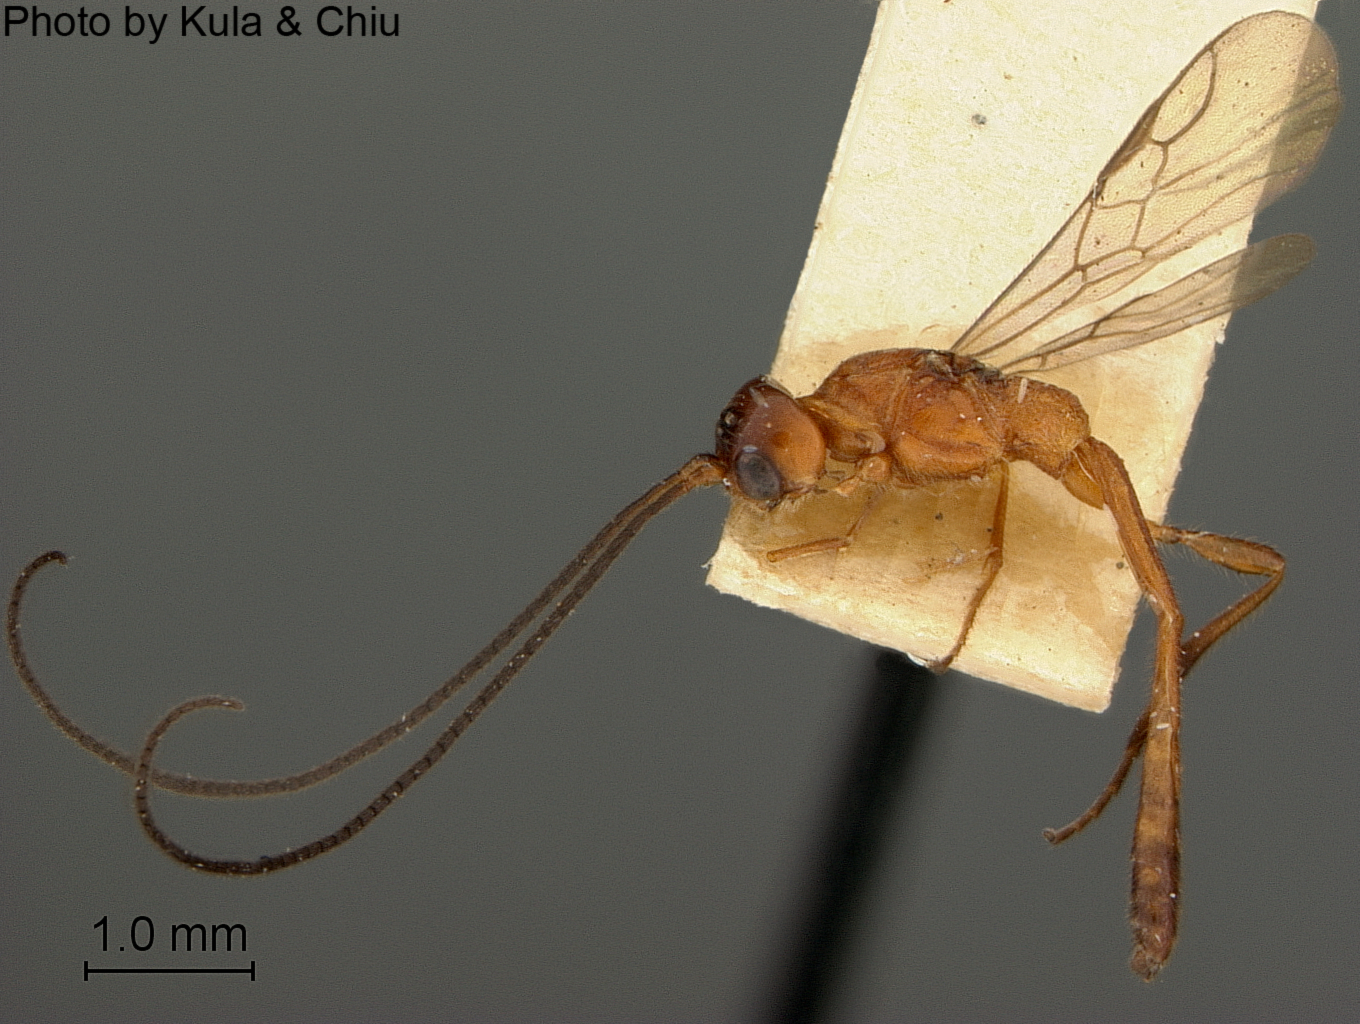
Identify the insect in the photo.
Coelinidea robinae
